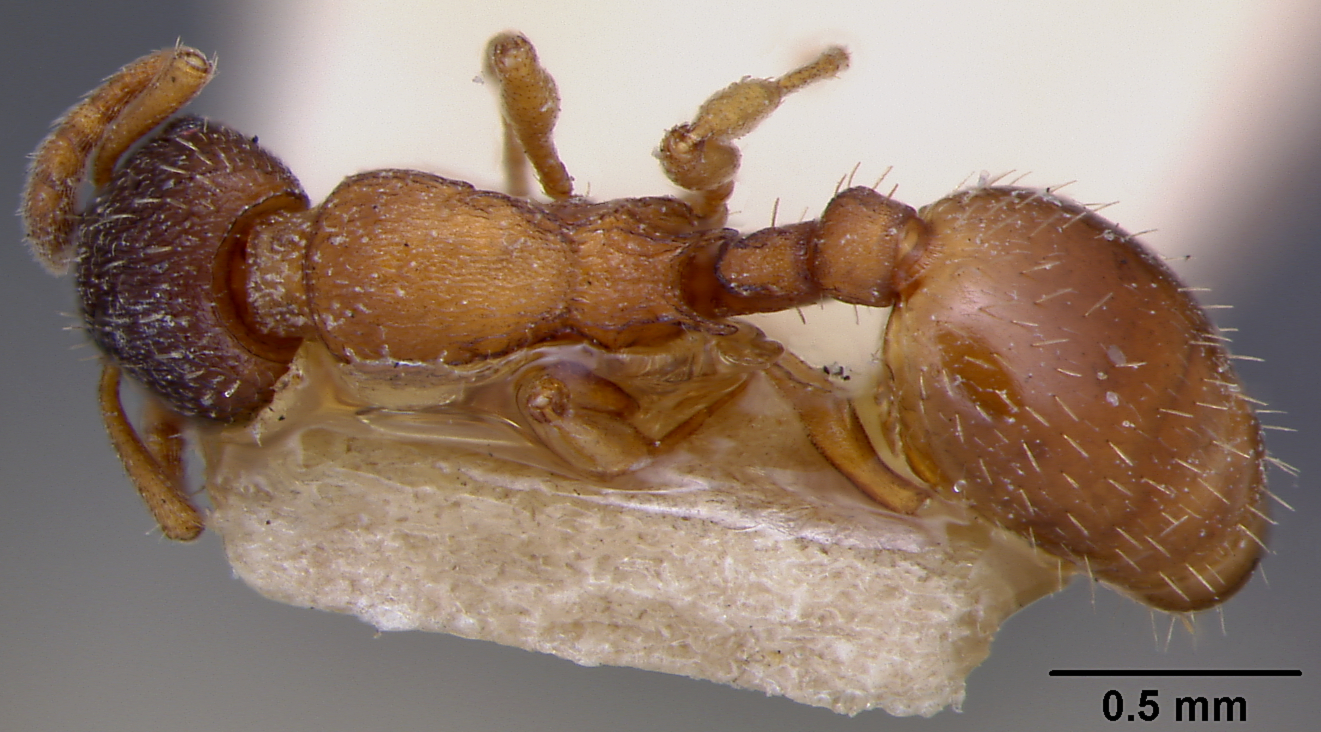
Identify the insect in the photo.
Leptothorax muscorum
